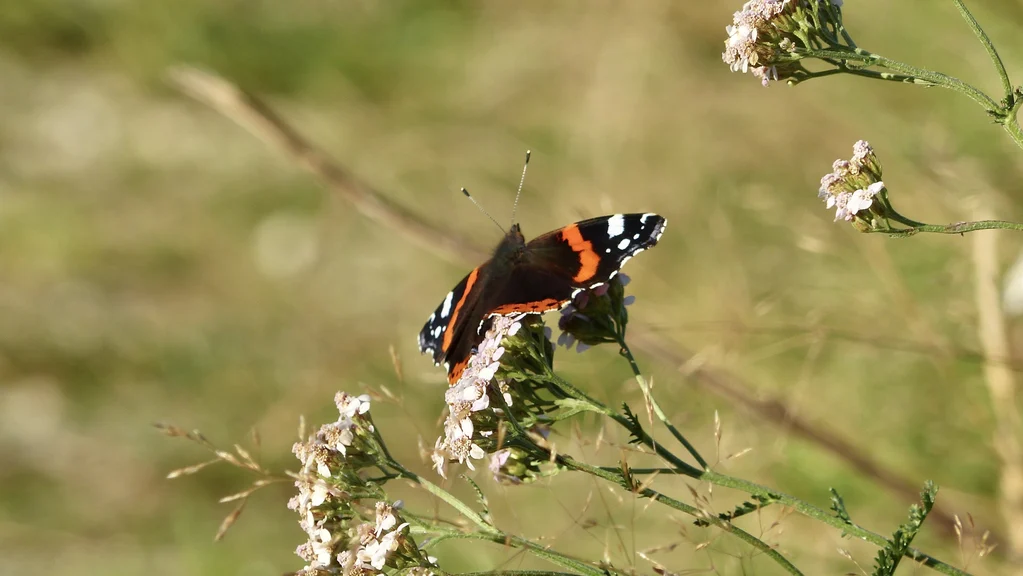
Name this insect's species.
Vanessa atalanta
